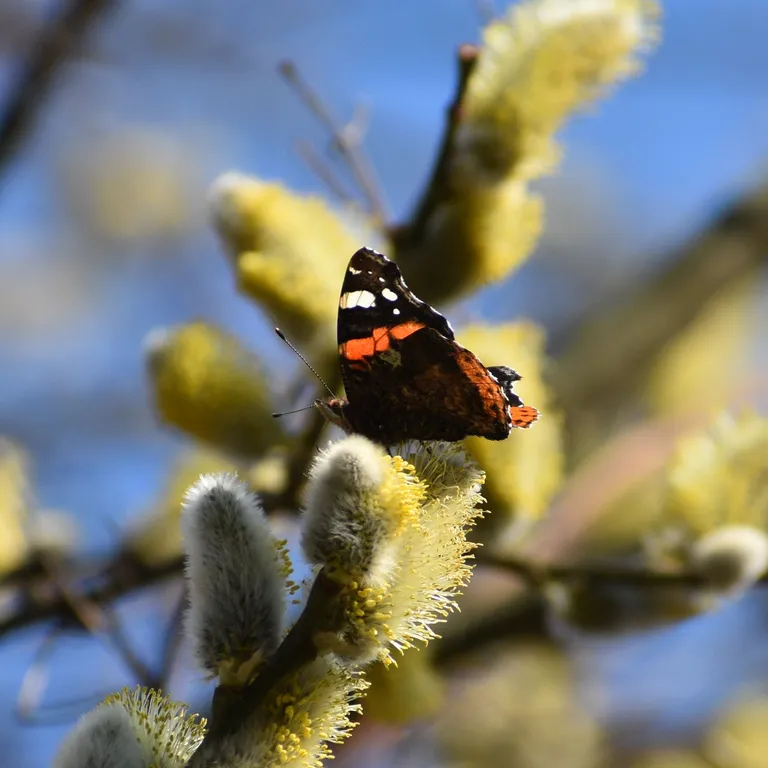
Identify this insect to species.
Vanessa atalanta
